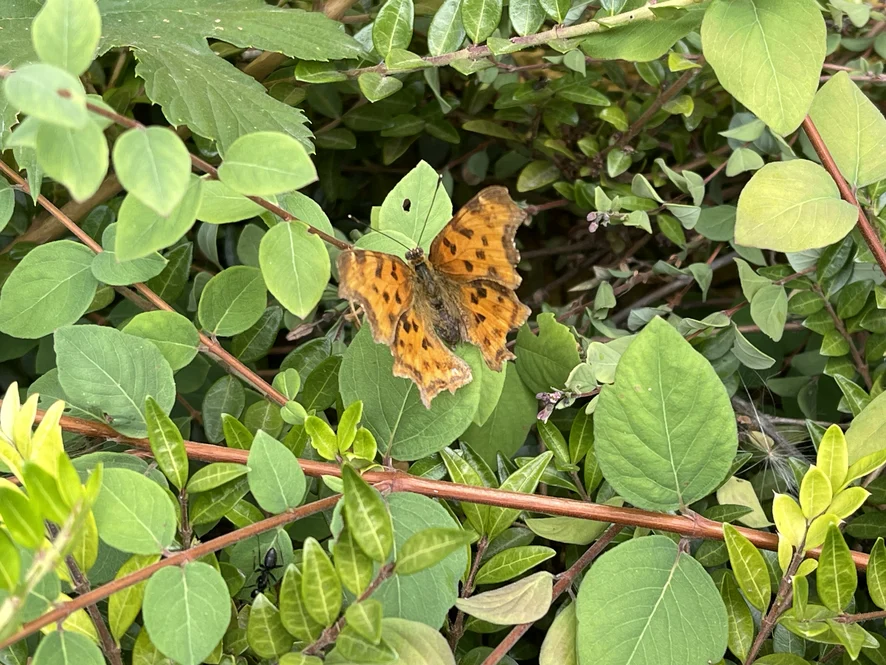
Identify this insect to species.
Polygonia c-album
